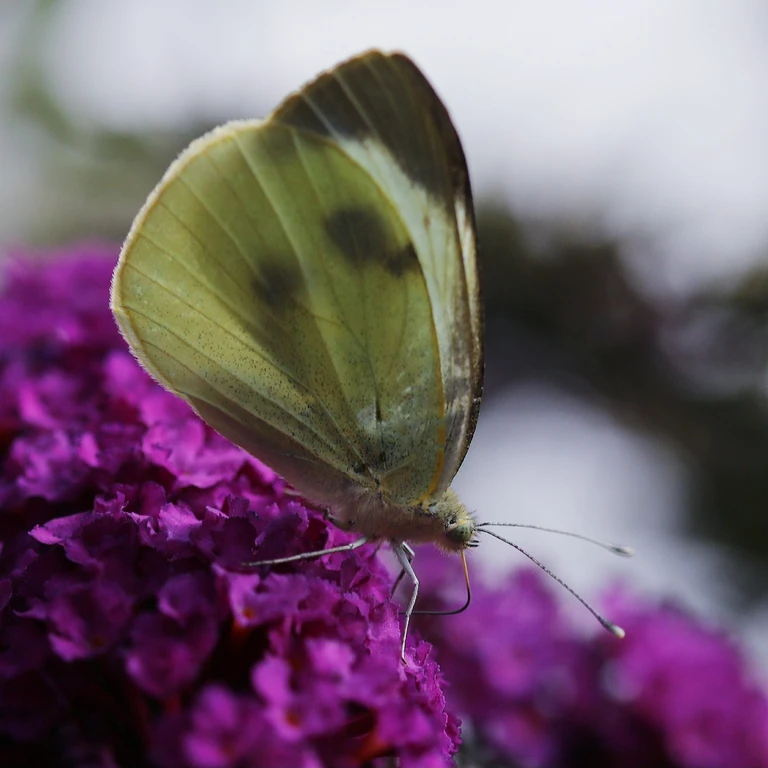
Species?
Pieris brassicae
